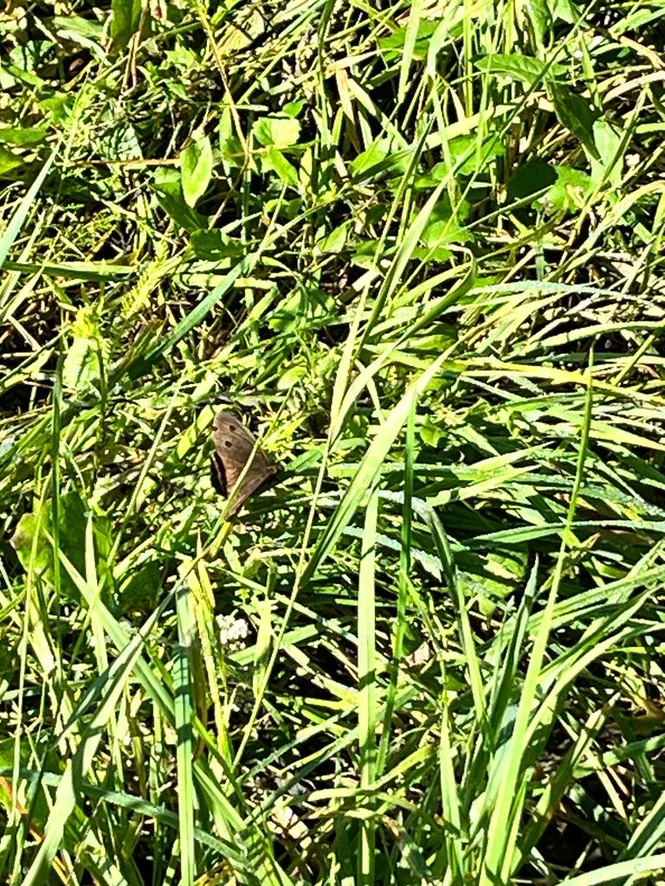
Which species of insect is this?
Minois dryas
